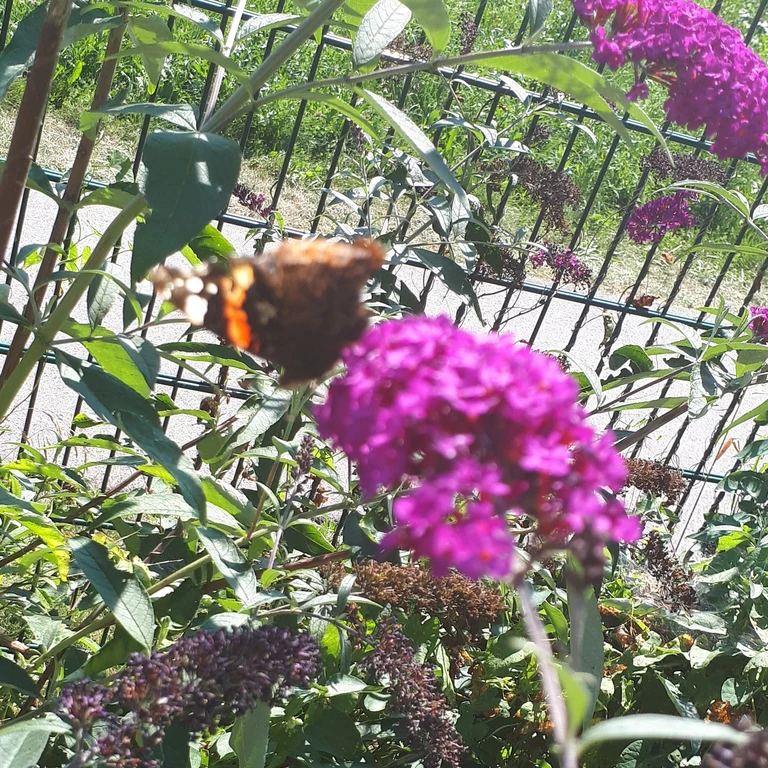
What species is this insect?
Vanessa atalanta
